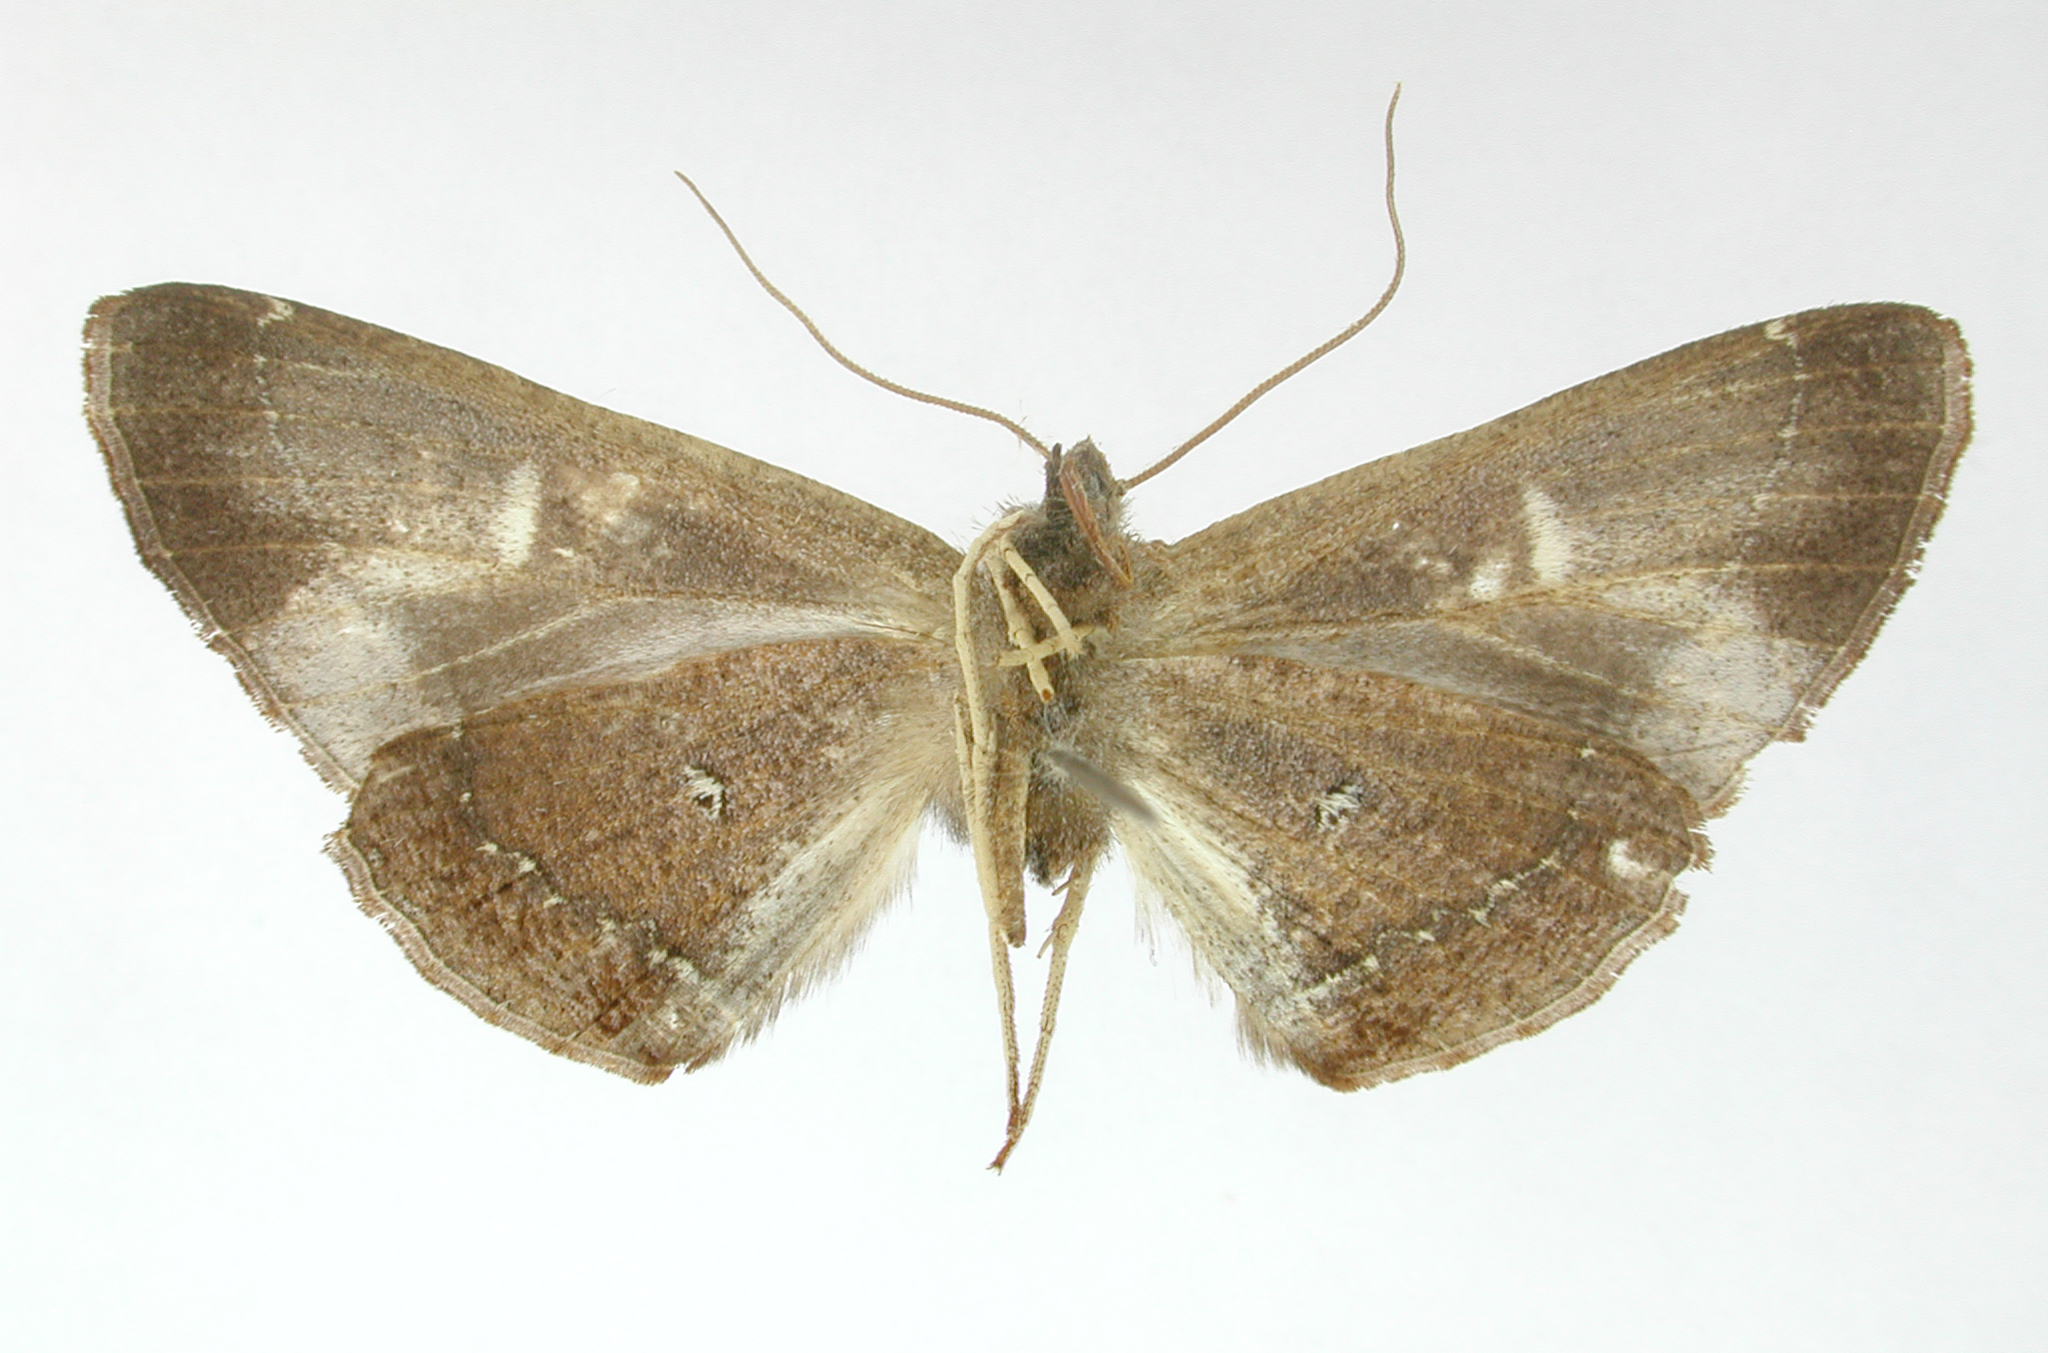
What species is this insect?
Meticulodes caliginosa
